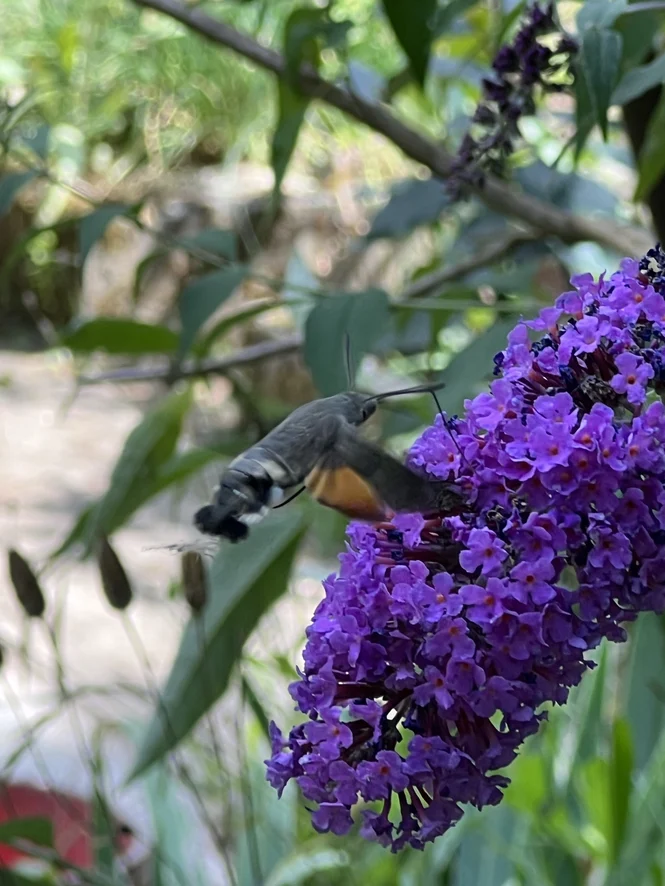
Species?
Macroglossum stellatarum
